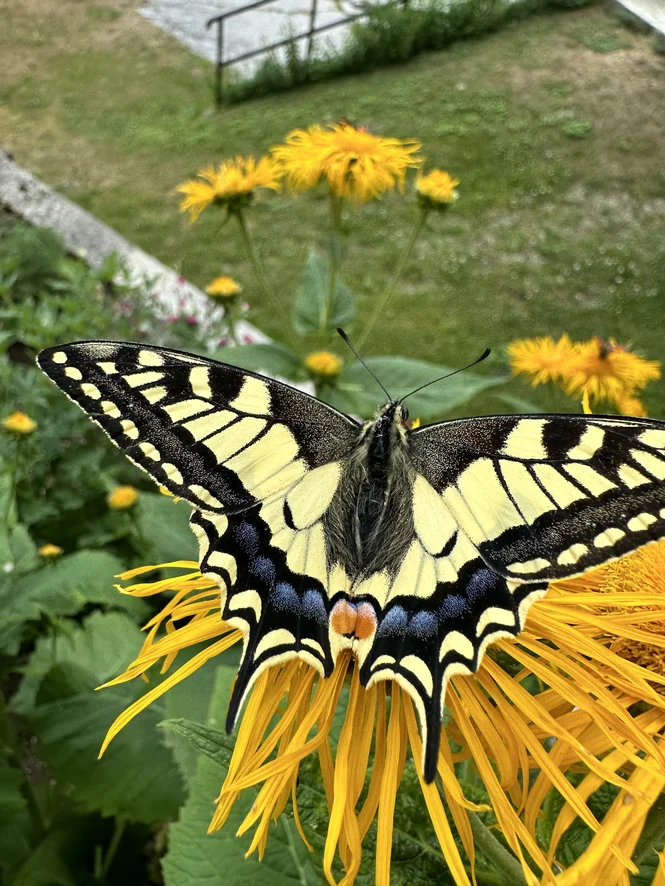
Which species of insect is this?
Papilio machaon
